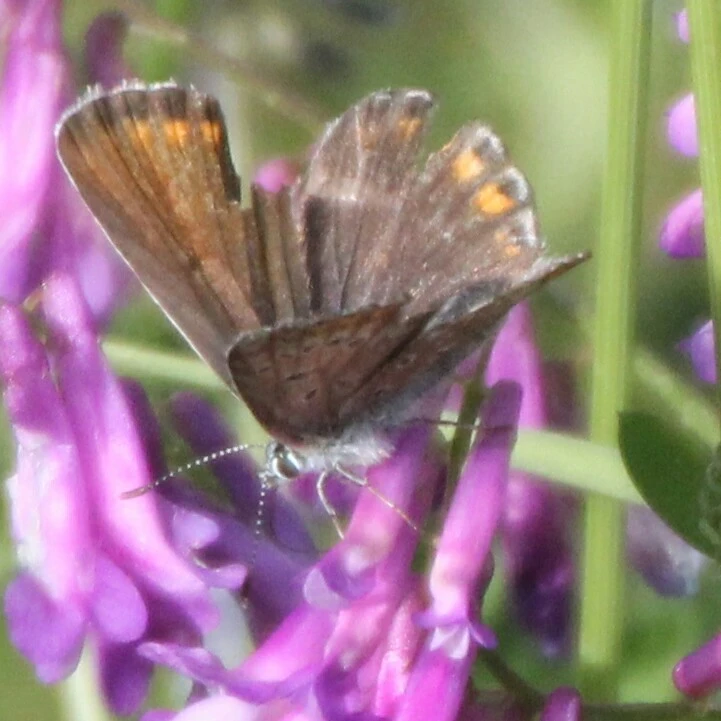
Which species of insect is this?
Polyommatus icarus
